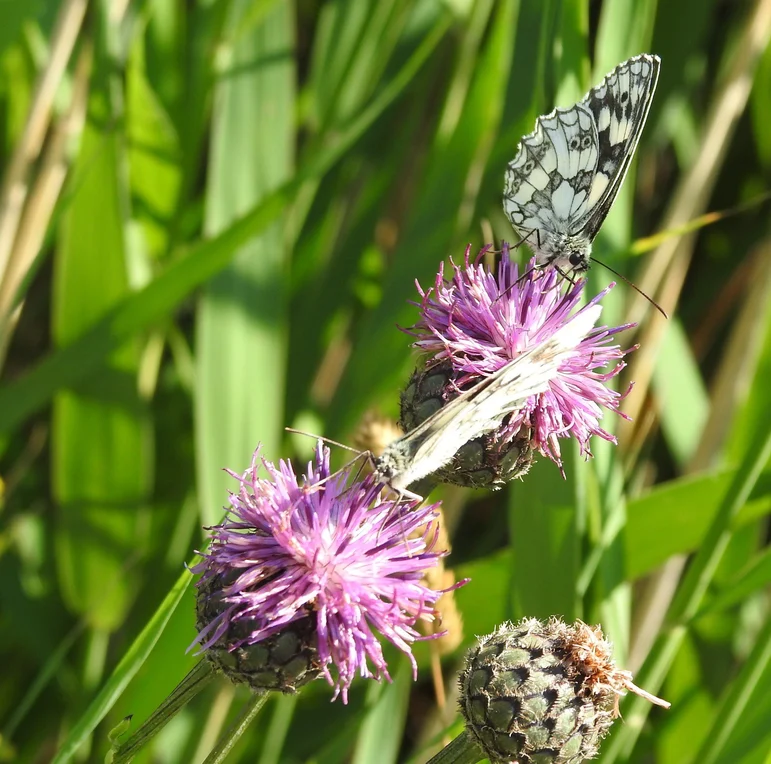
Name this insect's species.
Melanargia galathea
